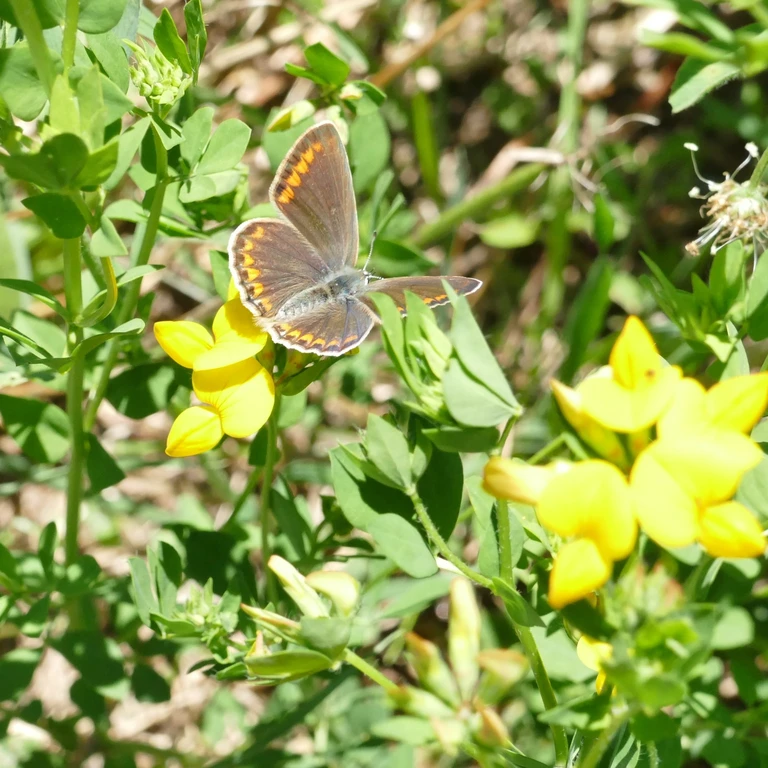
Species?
Polyommatus icarus
